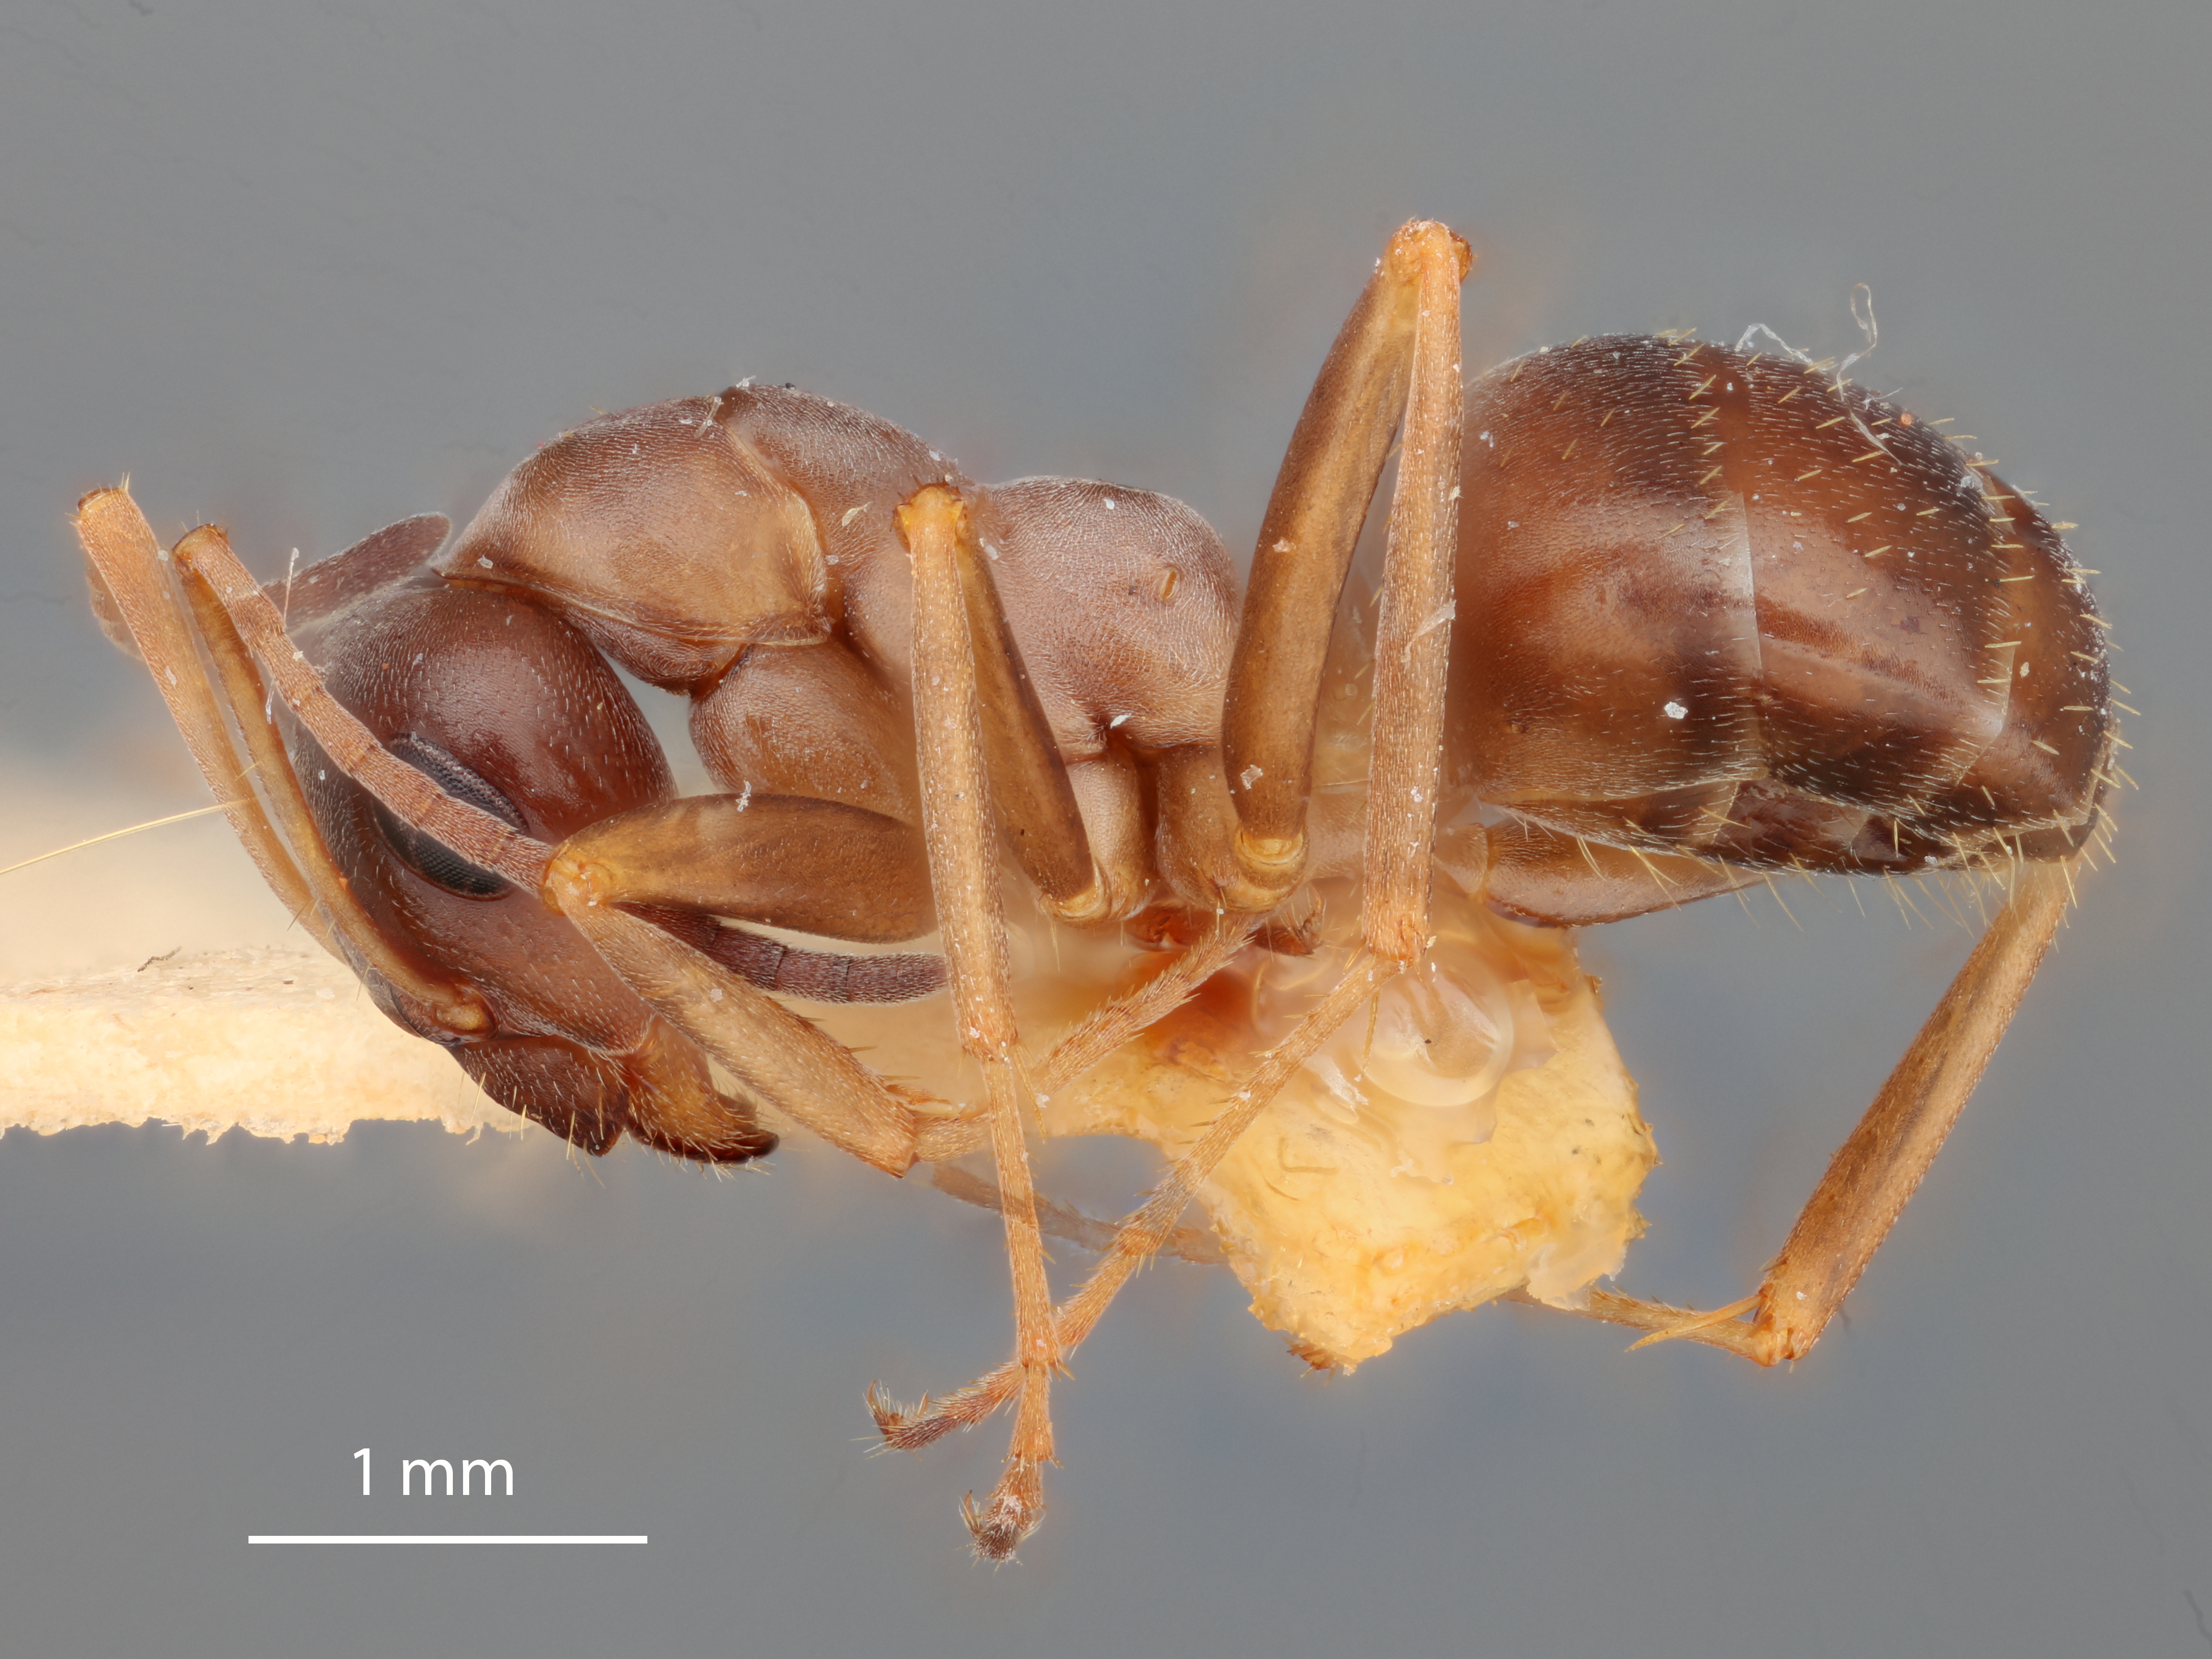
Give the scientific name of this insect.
Formica microgyna
